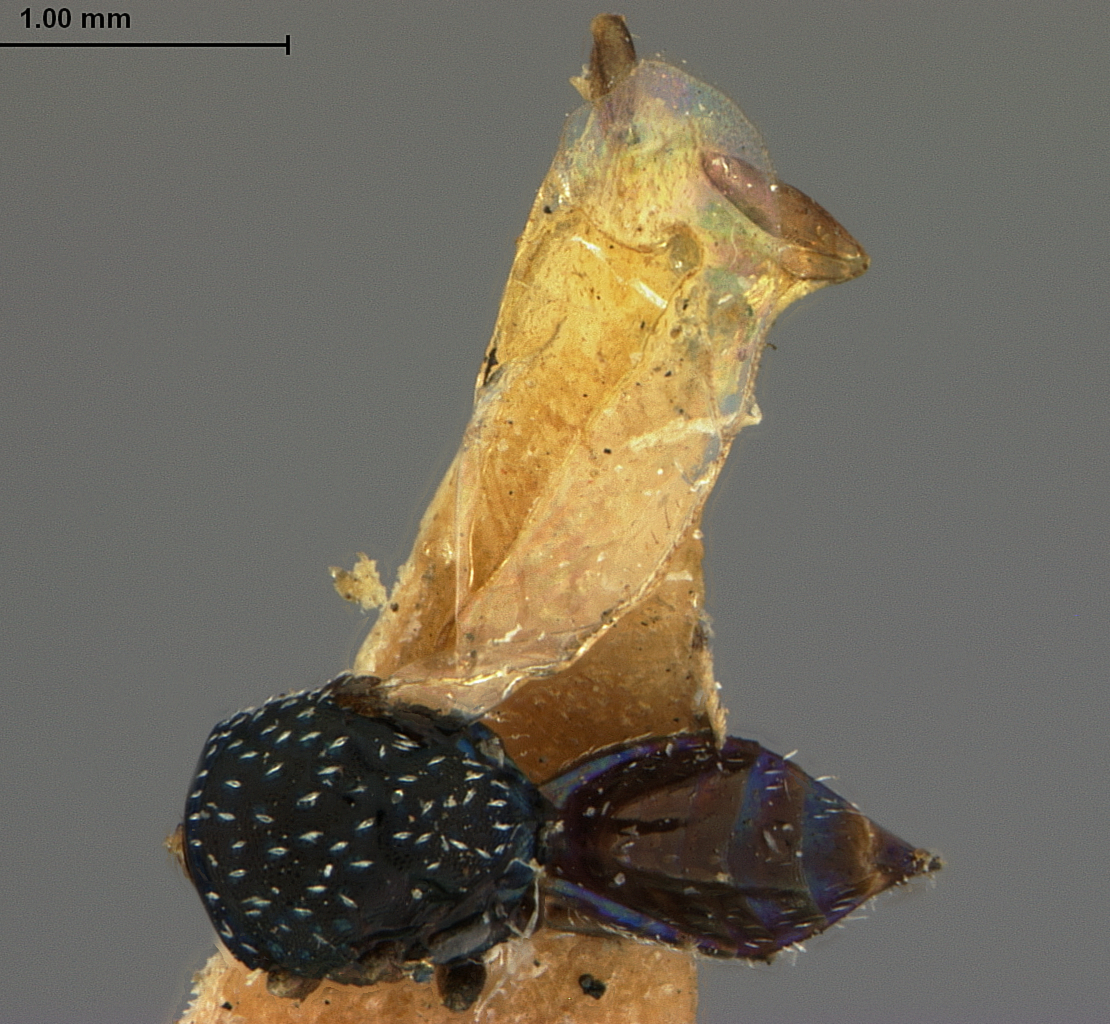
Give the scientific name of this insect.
Catolaccus nigroaeneus
